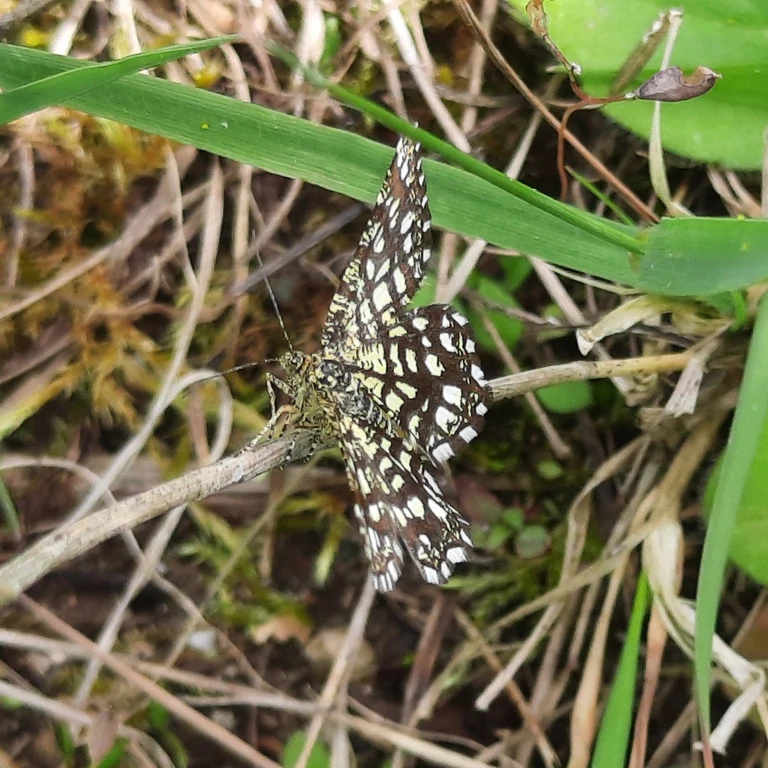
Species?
Chiasmia clathrata
